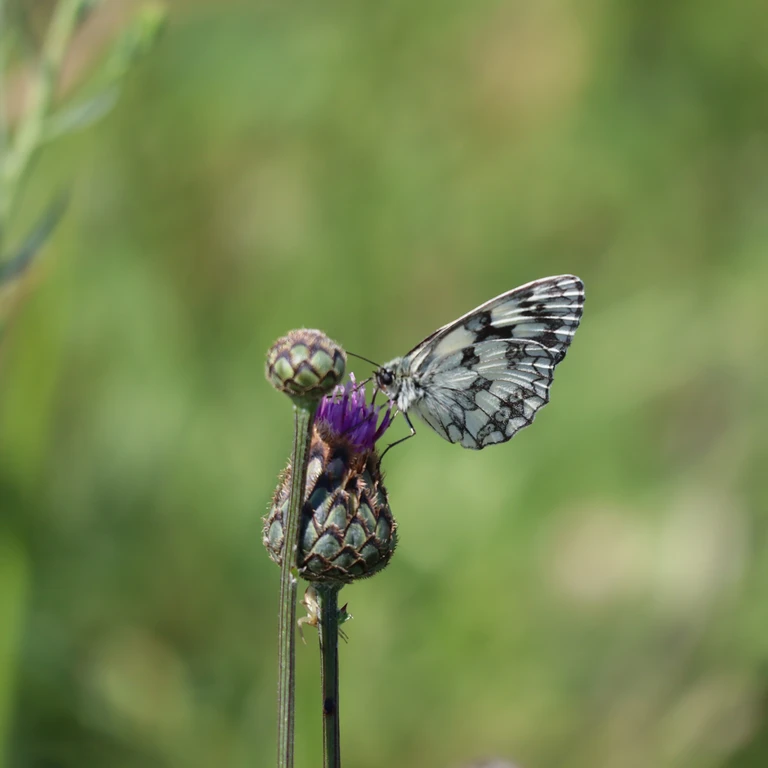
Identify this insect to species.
Melanargia galathea
